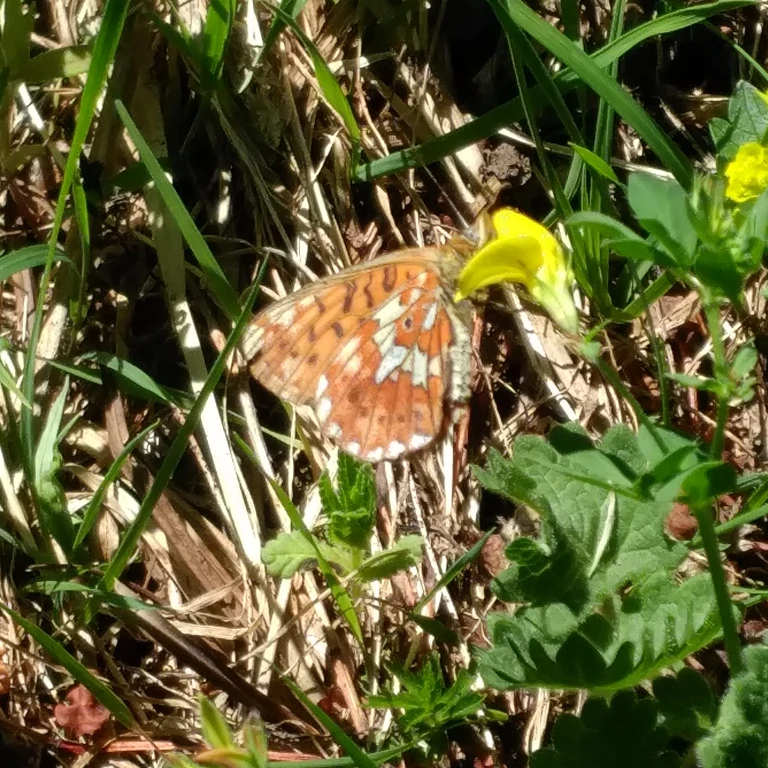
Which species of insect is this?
Boloria euphrosyne (also Clossiana euphrosyne)
